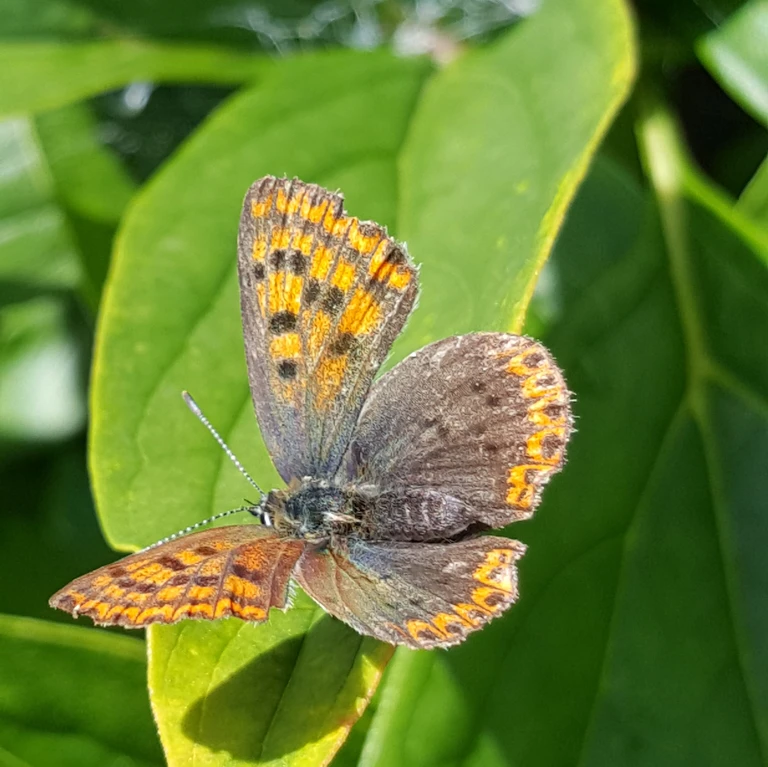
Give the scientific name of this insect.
Lycaena tityrus (also Loweia tityrus)
